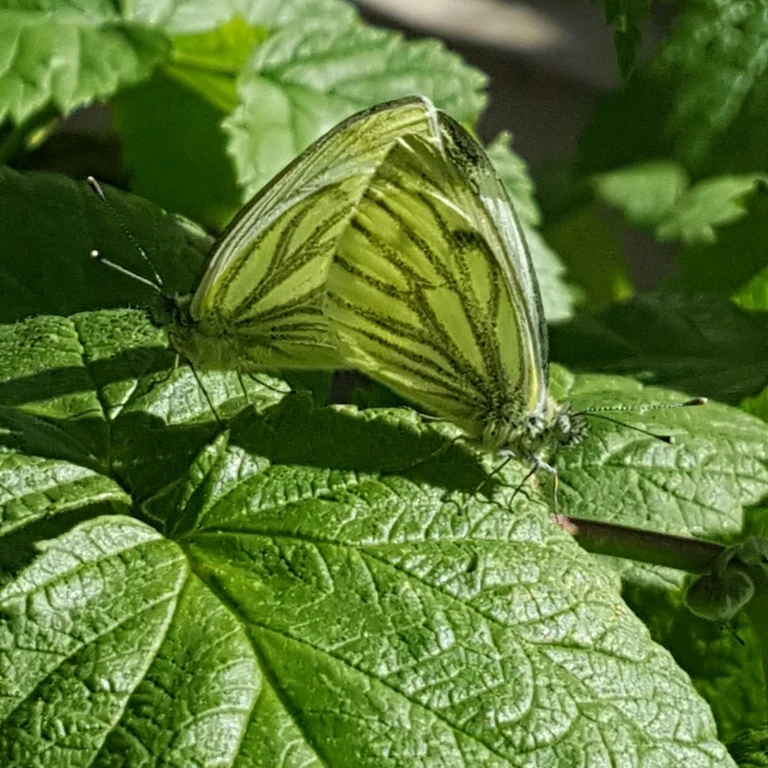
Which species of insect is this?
Pieris napi
